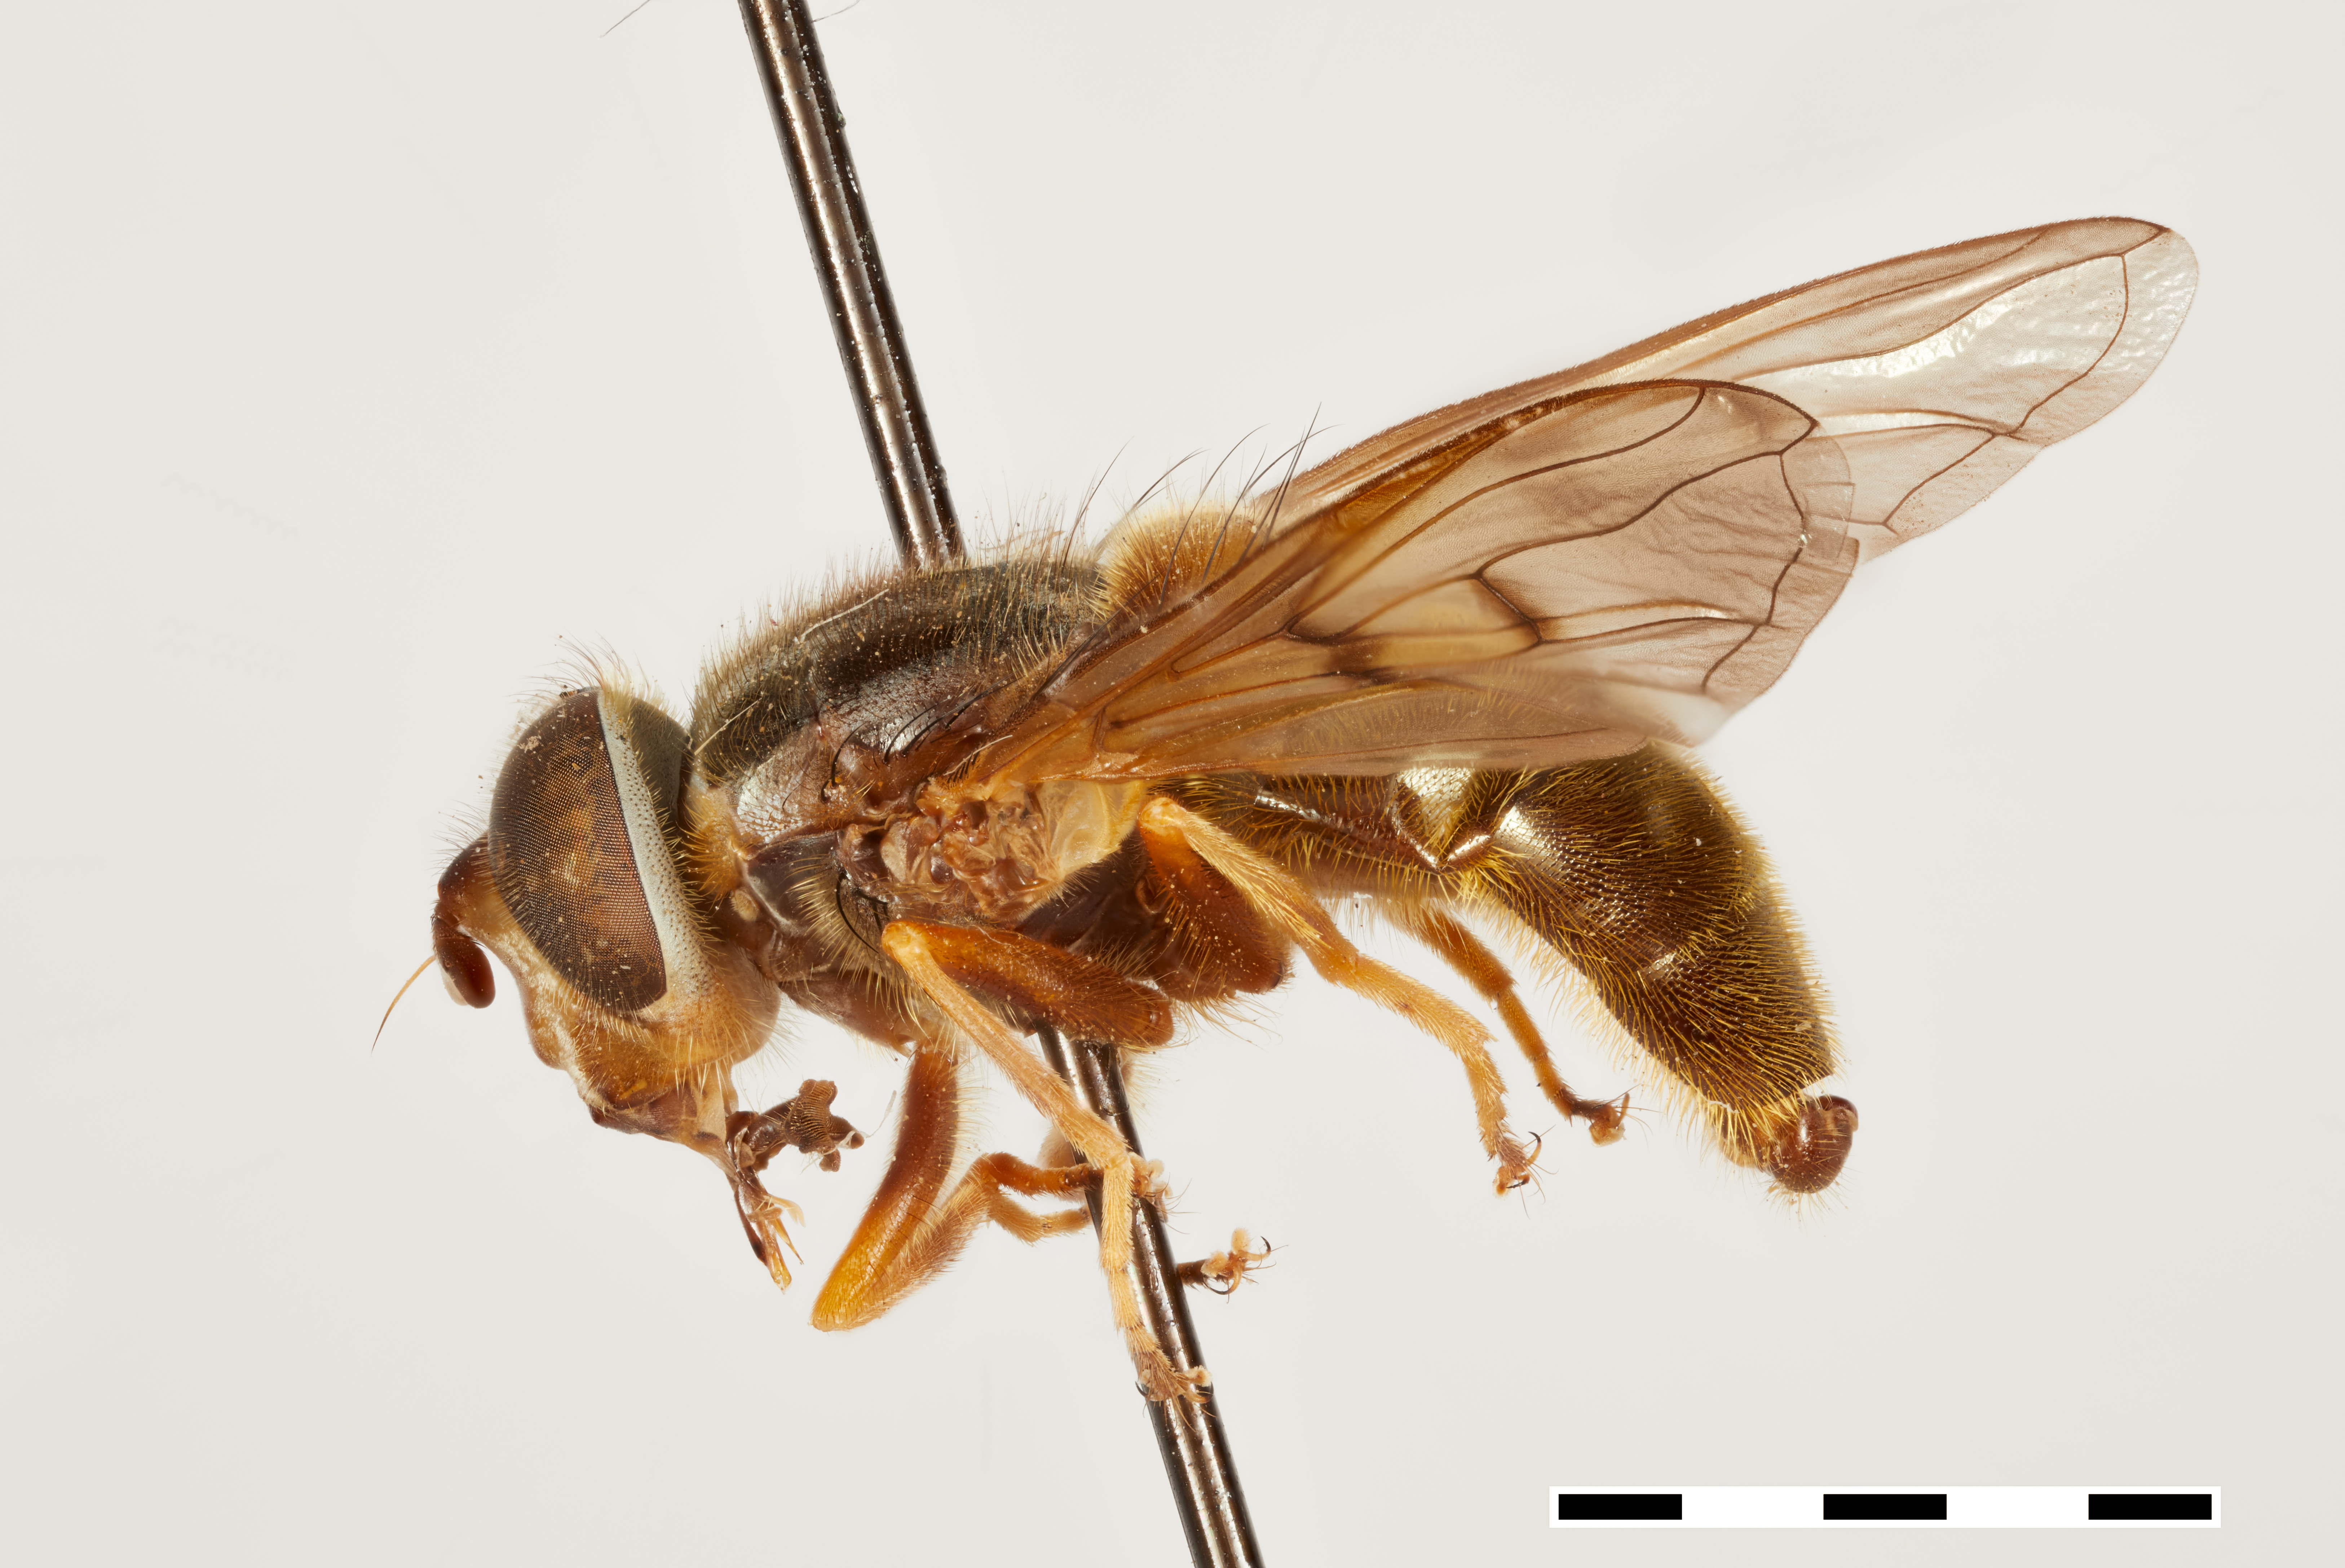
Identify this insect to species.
Ferdinandea aeneicolor
